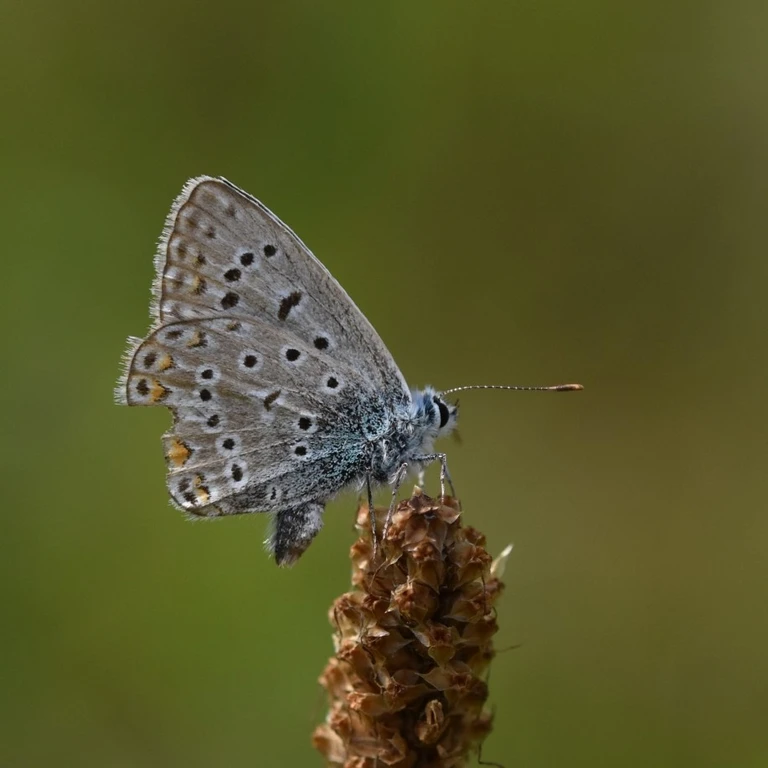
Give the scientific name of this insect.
Polyommatus icarus
